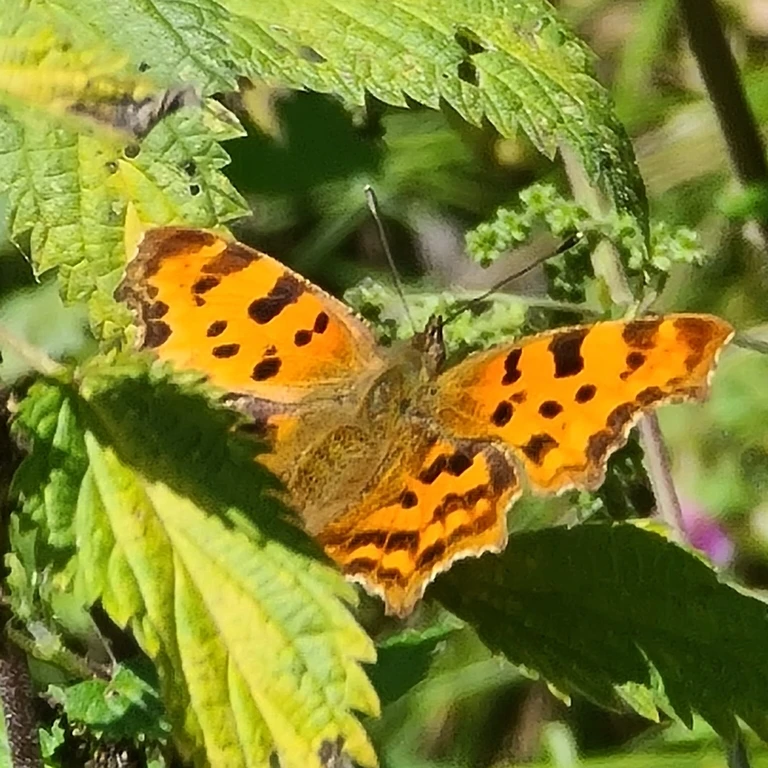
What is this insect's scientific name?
Polygonia c-album
